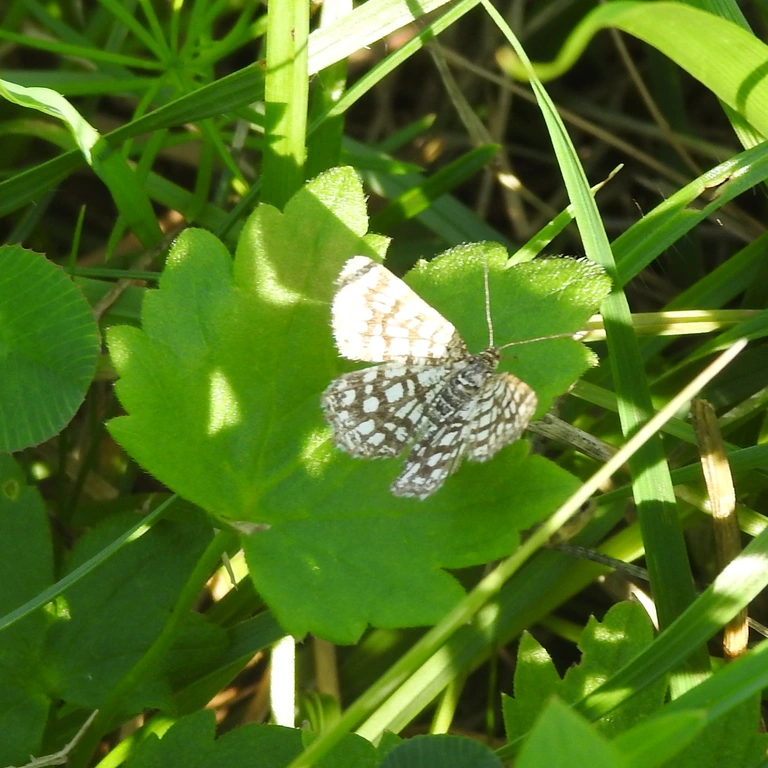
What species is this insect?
Chiasmia clathrata
